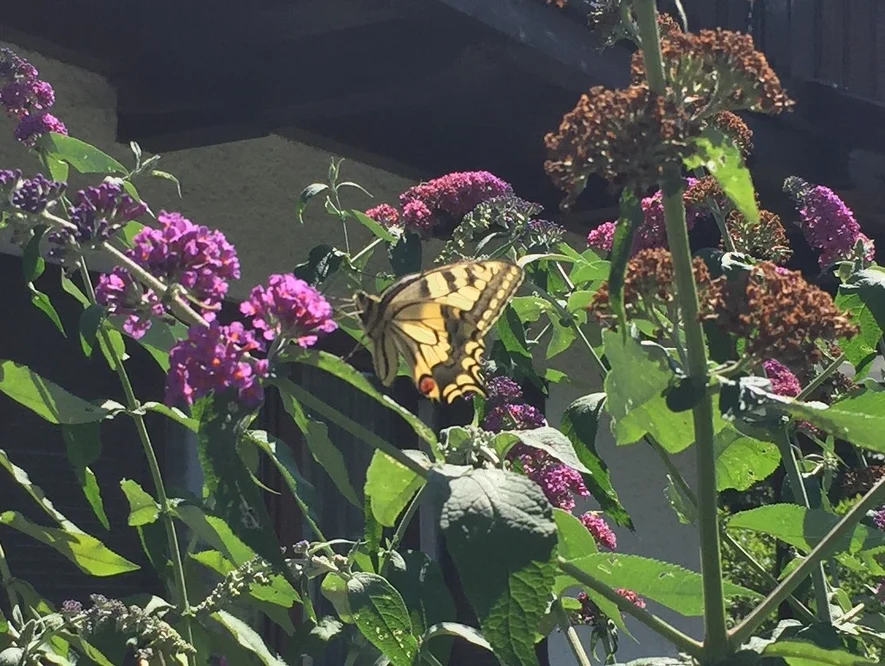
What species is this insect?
Papilio machaon
